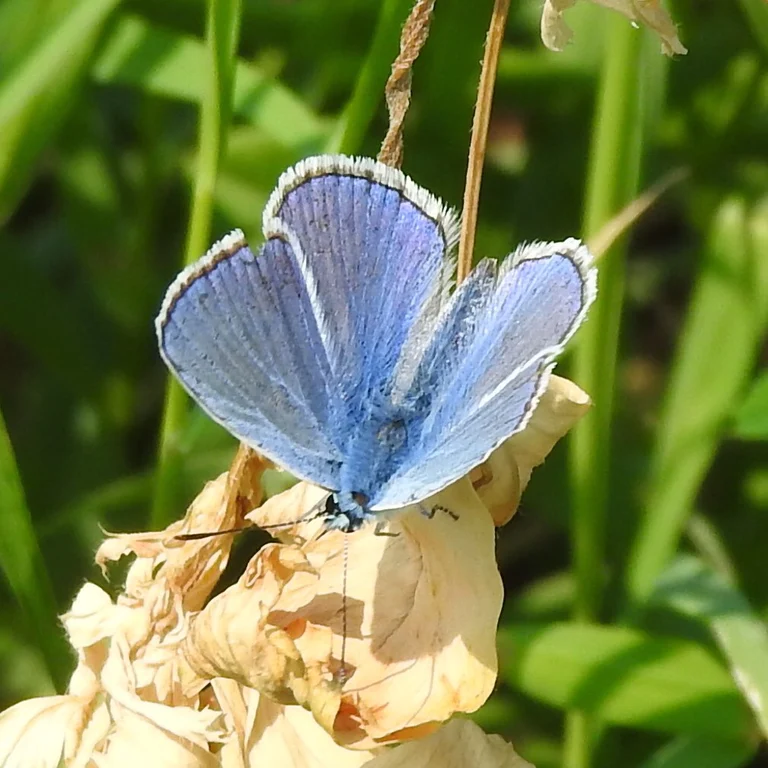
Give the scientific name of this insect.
Polyommatus icarus
